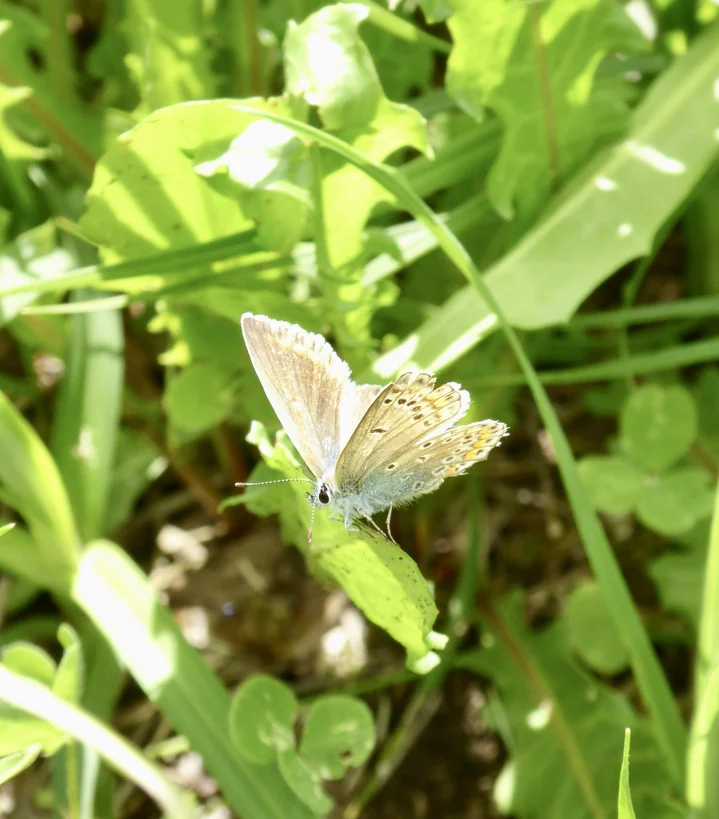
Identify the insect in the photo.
Polyommatus icarus
